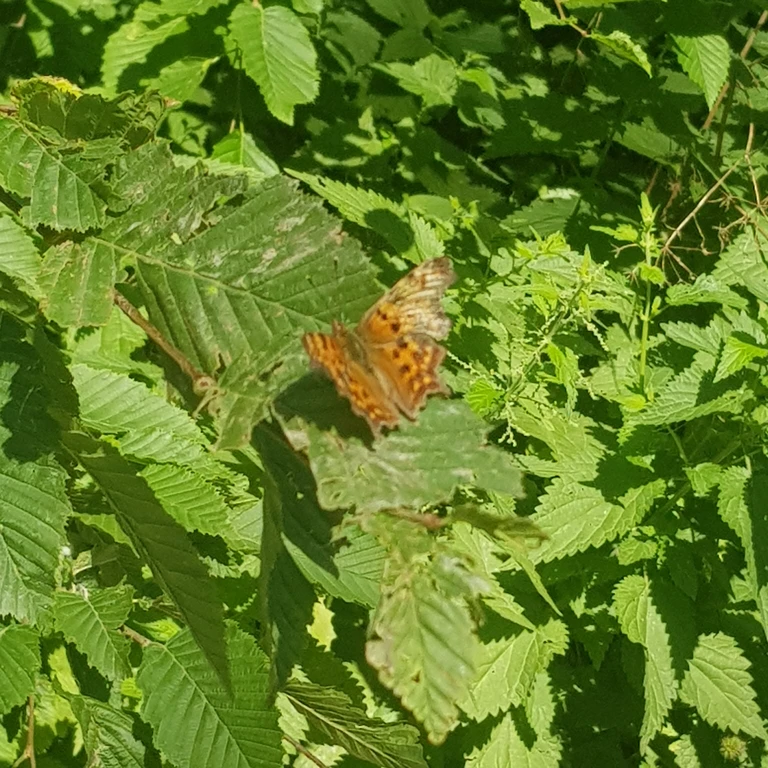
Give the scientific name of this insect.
Polygonia c-album
